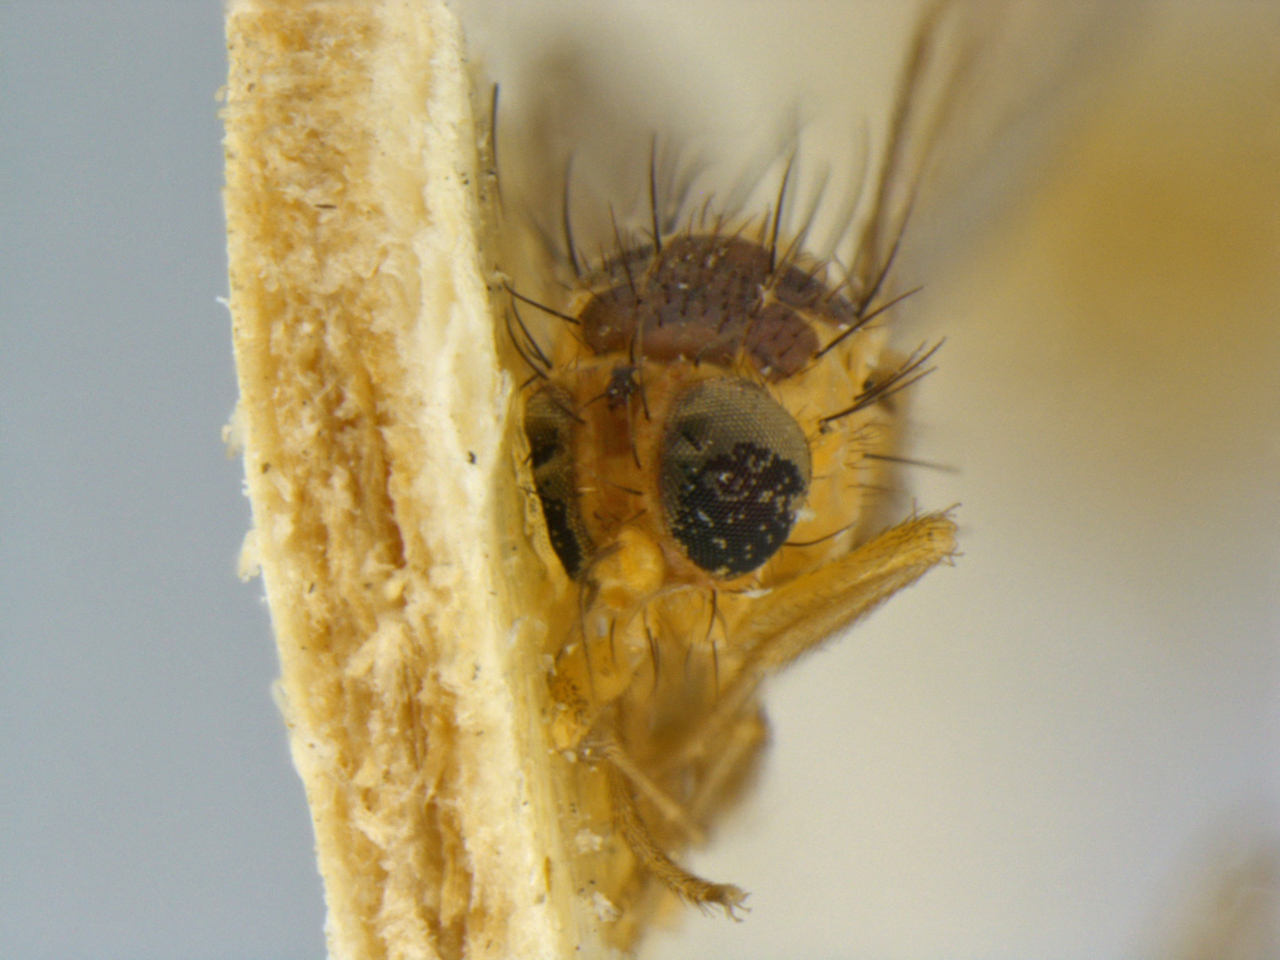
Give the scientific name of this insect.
Liriomyza blechi
